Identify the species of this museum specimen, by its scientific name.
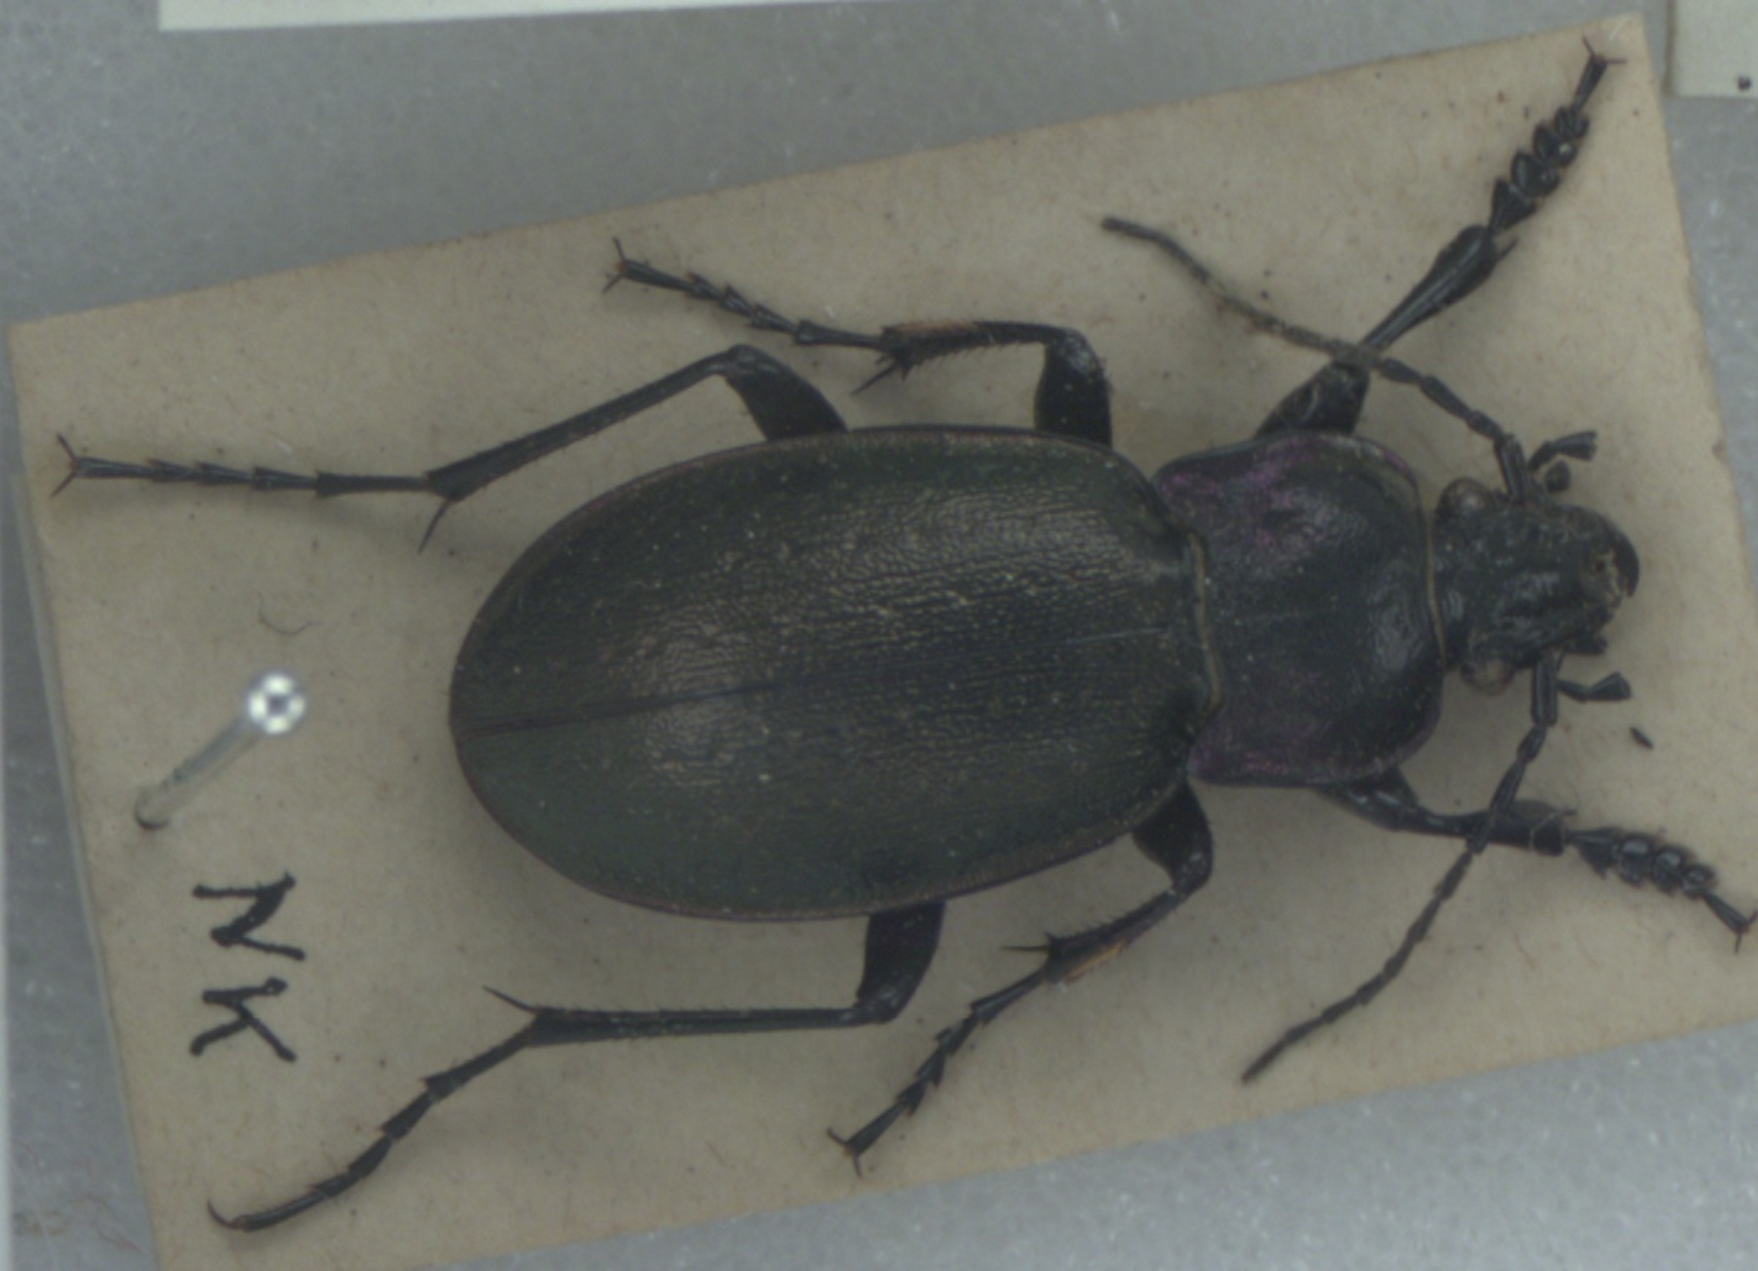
Carabus nemoralis
